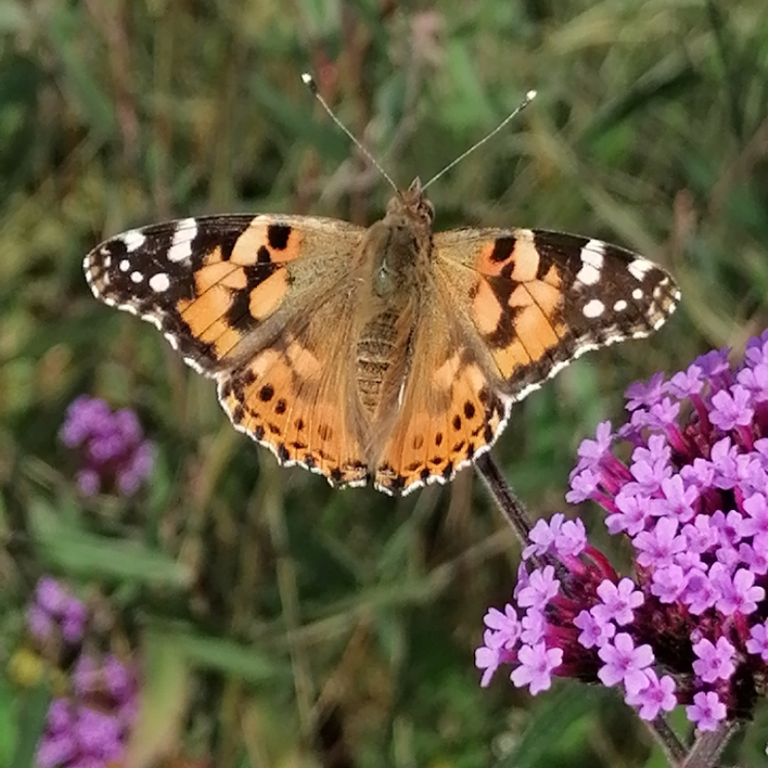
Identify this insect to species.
Vanessa cardui
